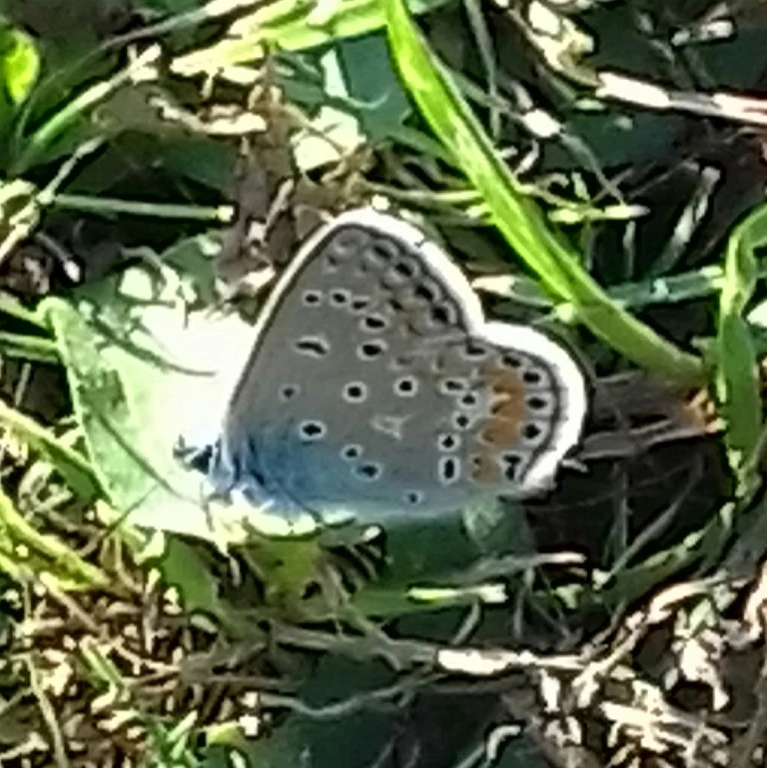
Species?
Polyommatus icarus
